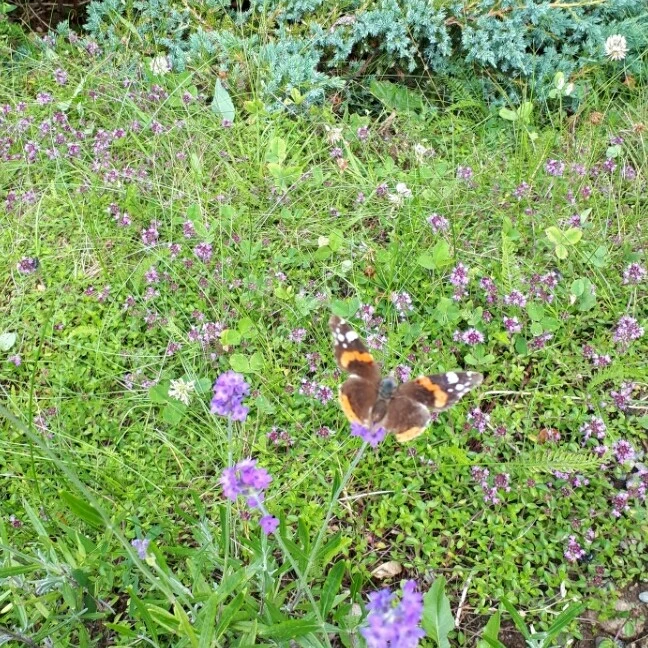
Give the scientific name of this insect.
Vanessa atalanta
